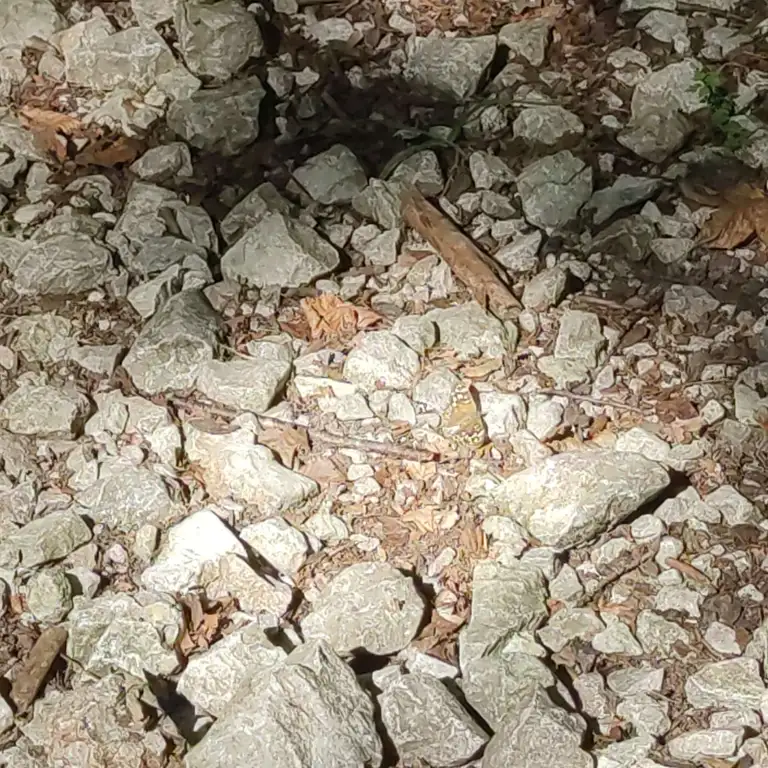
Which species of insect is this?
Pararge aegeria
